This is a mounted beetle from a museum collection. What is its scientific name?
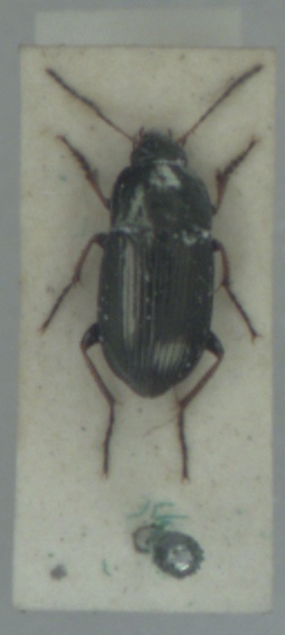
Amara plebeja
